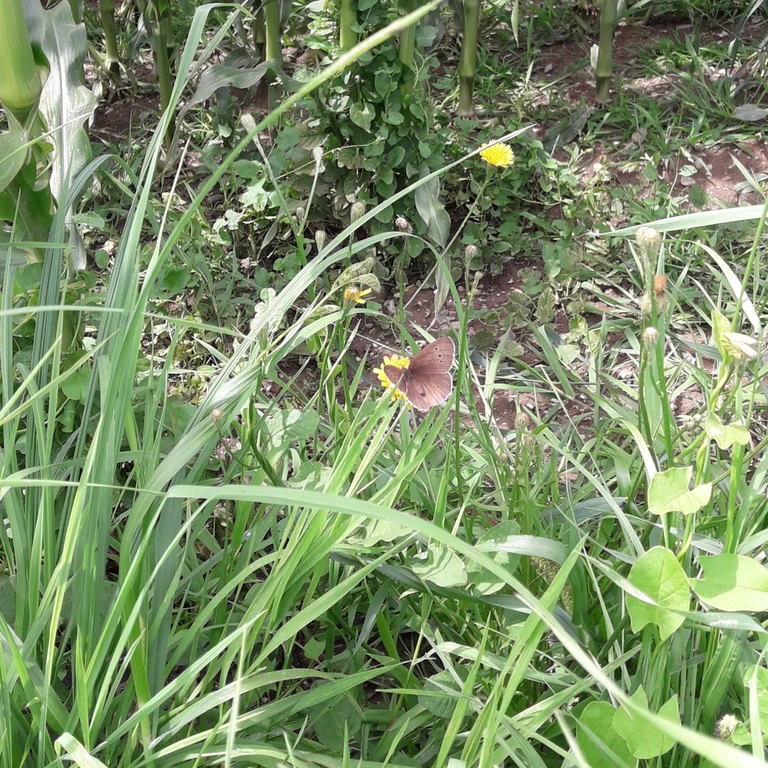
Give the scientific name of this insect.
Aphantopus hyperantus
